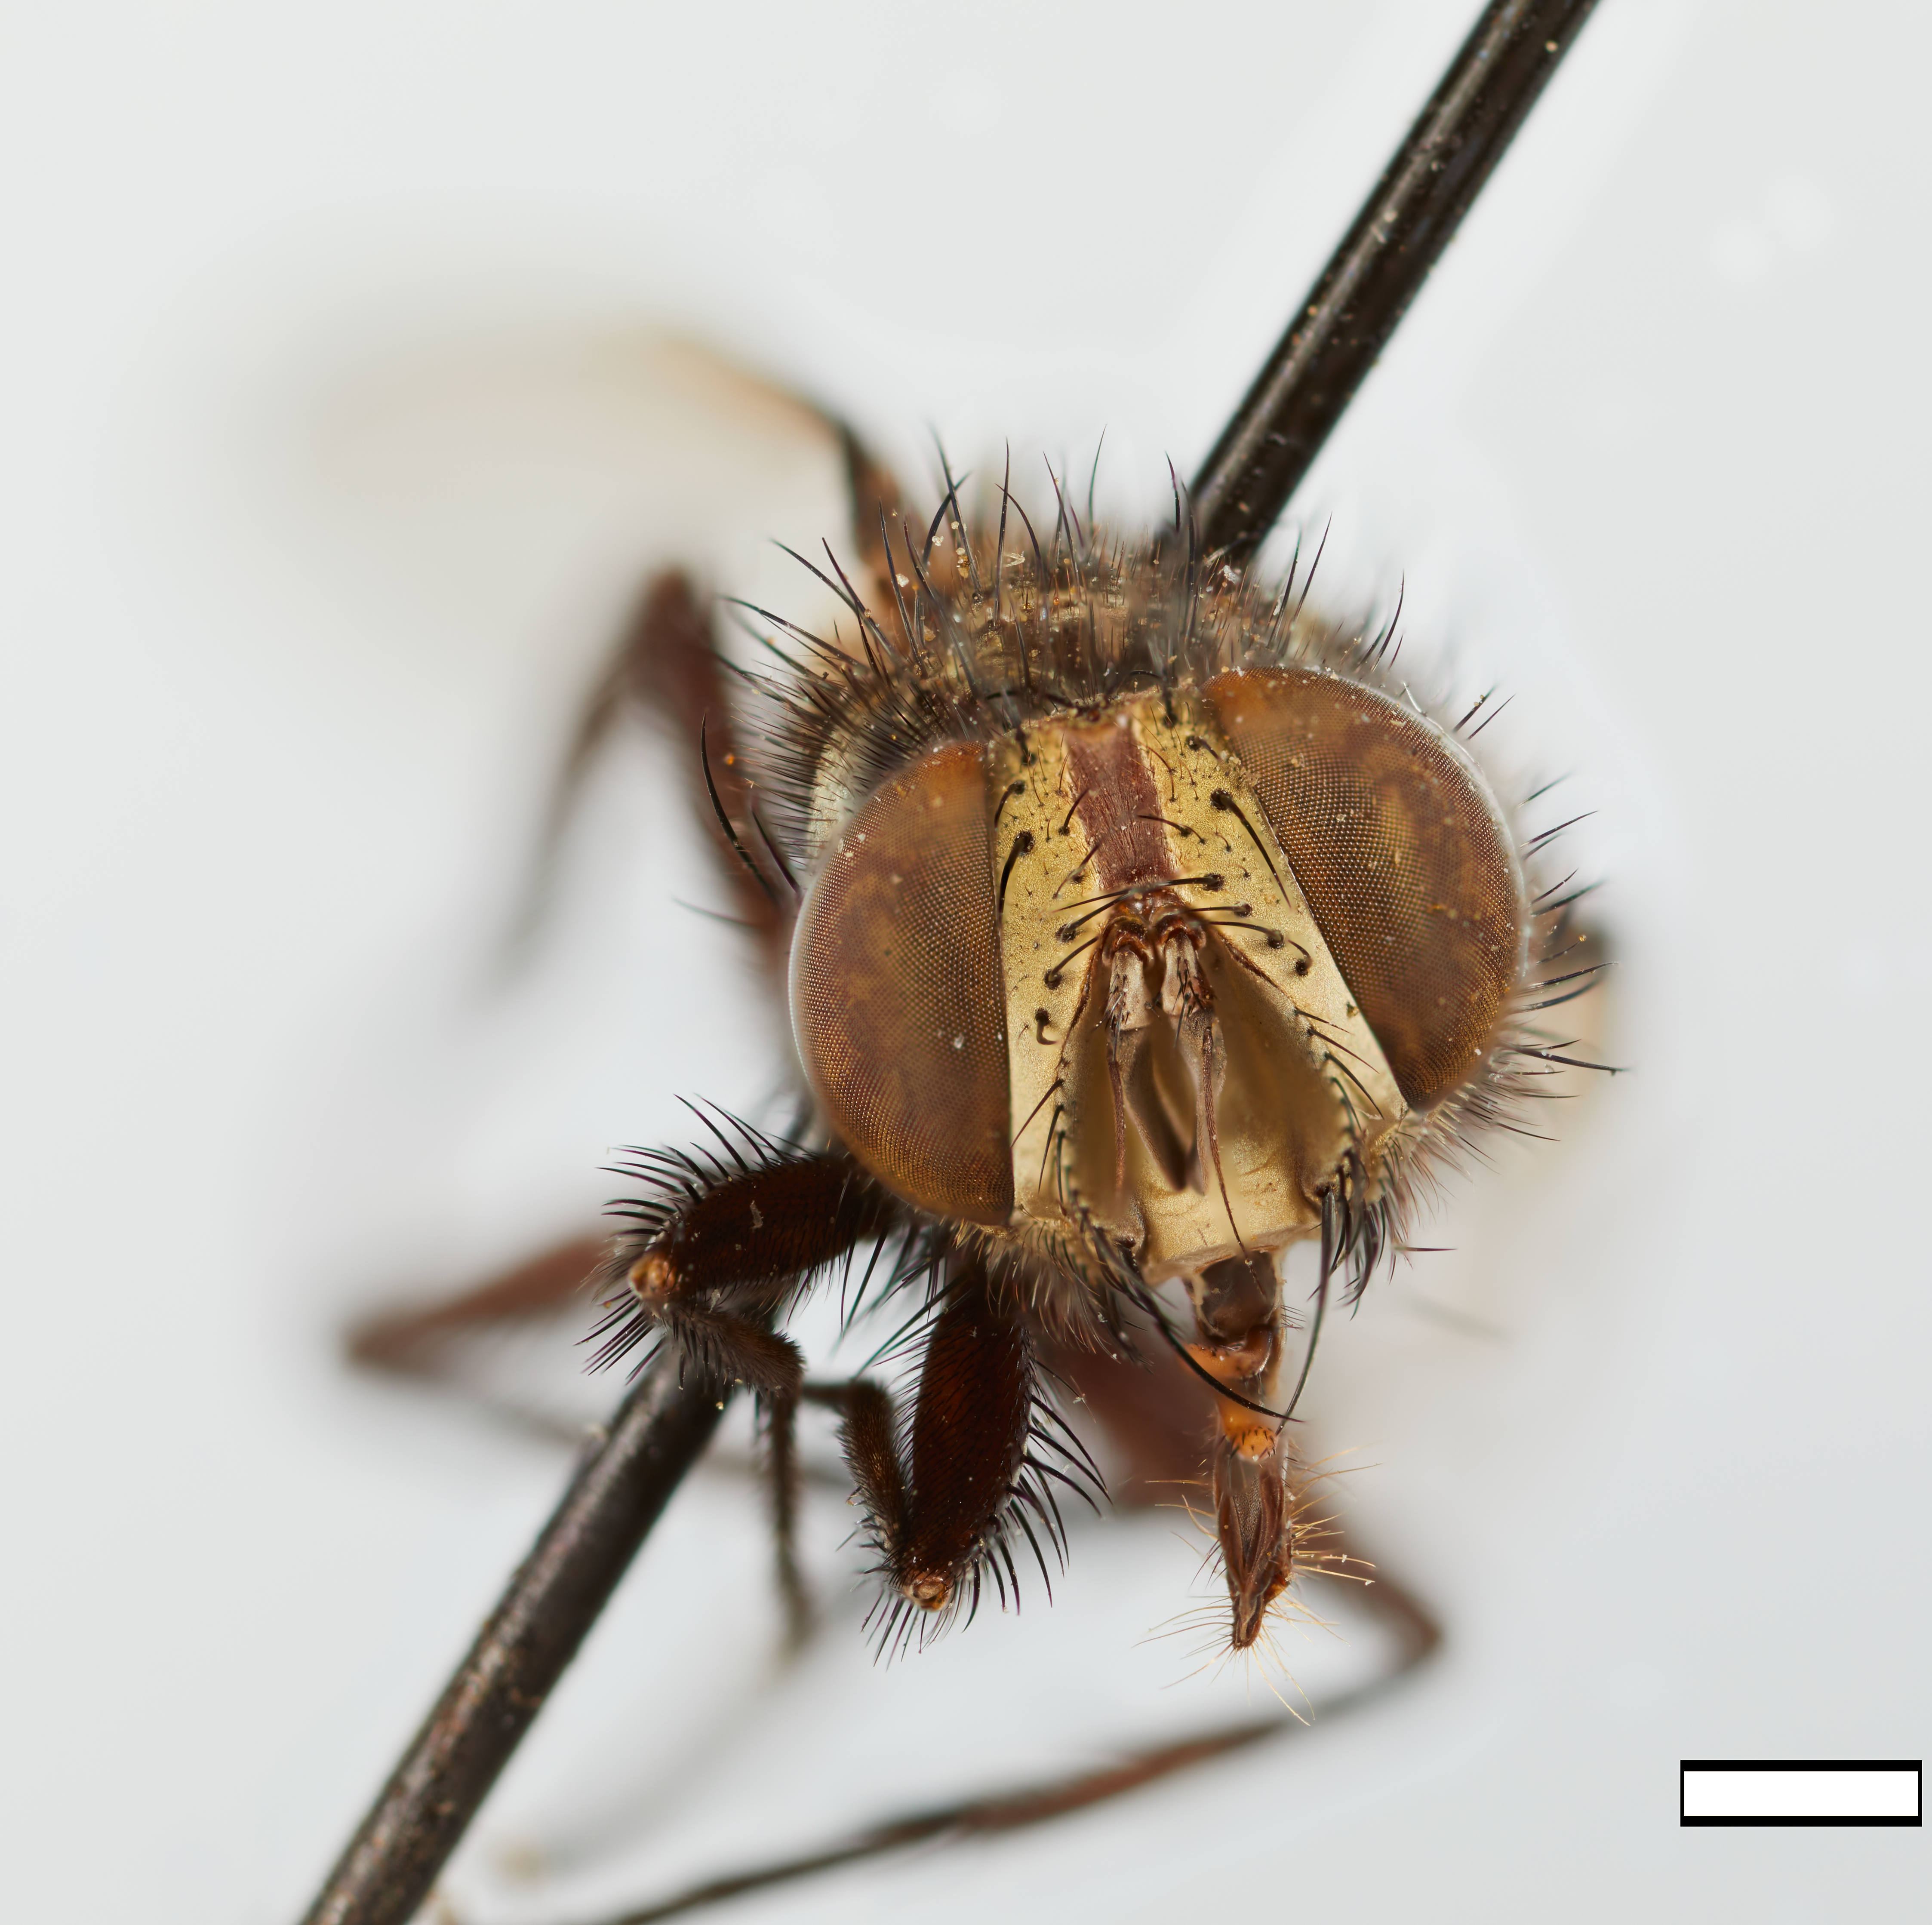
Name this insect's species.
Azygobothria aurea
